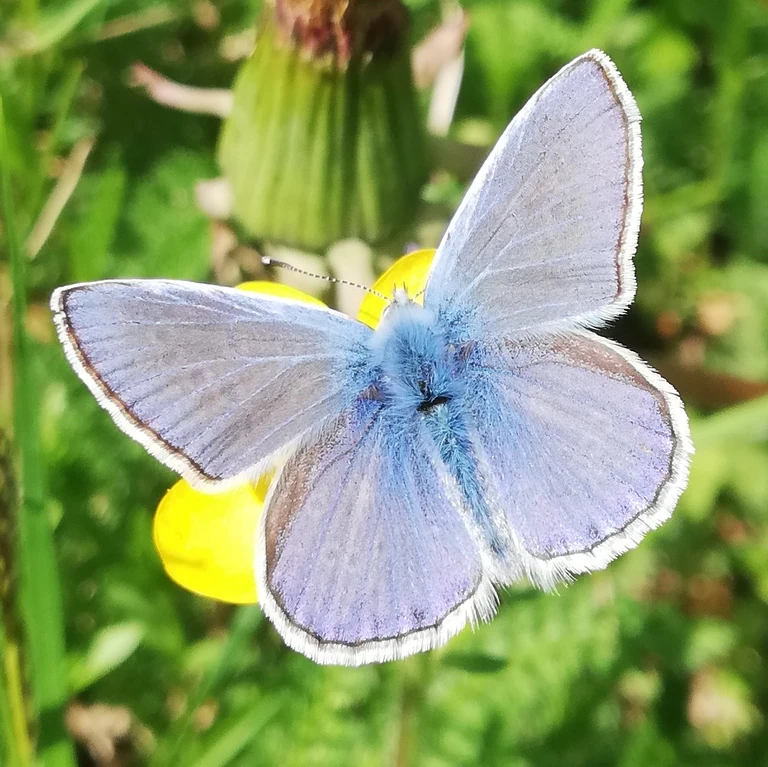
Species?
Polyommatus icarus
